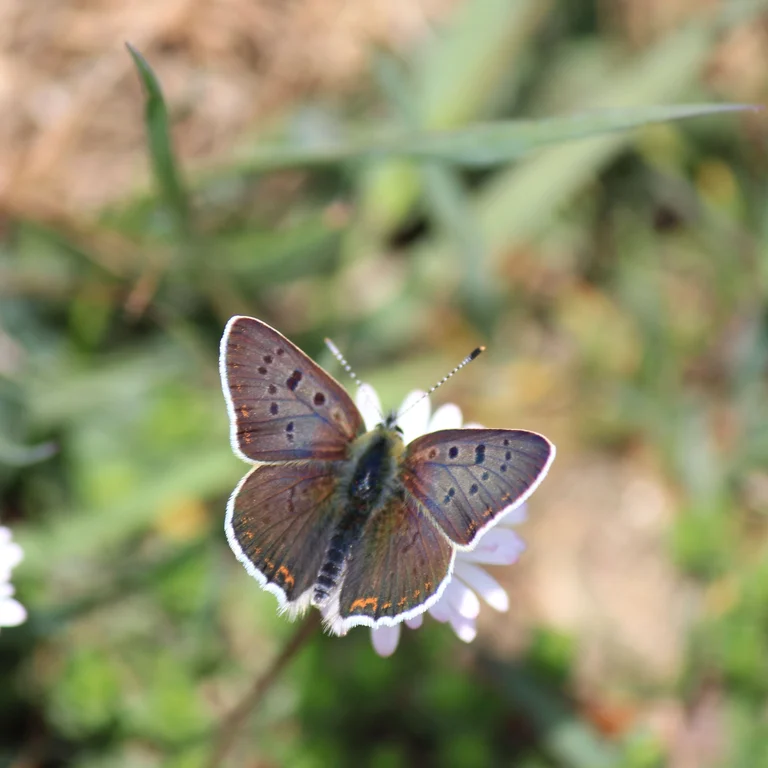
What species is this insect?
Lycaena tityrus (also Loweia tityrus)
